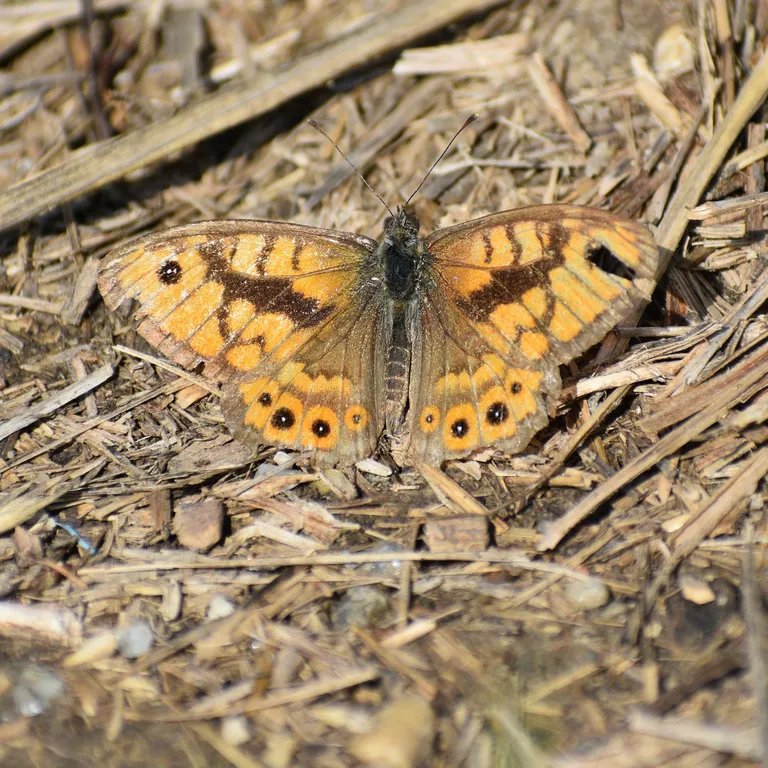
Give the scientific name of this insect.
Lasiommata megera (also Pararge megera)
